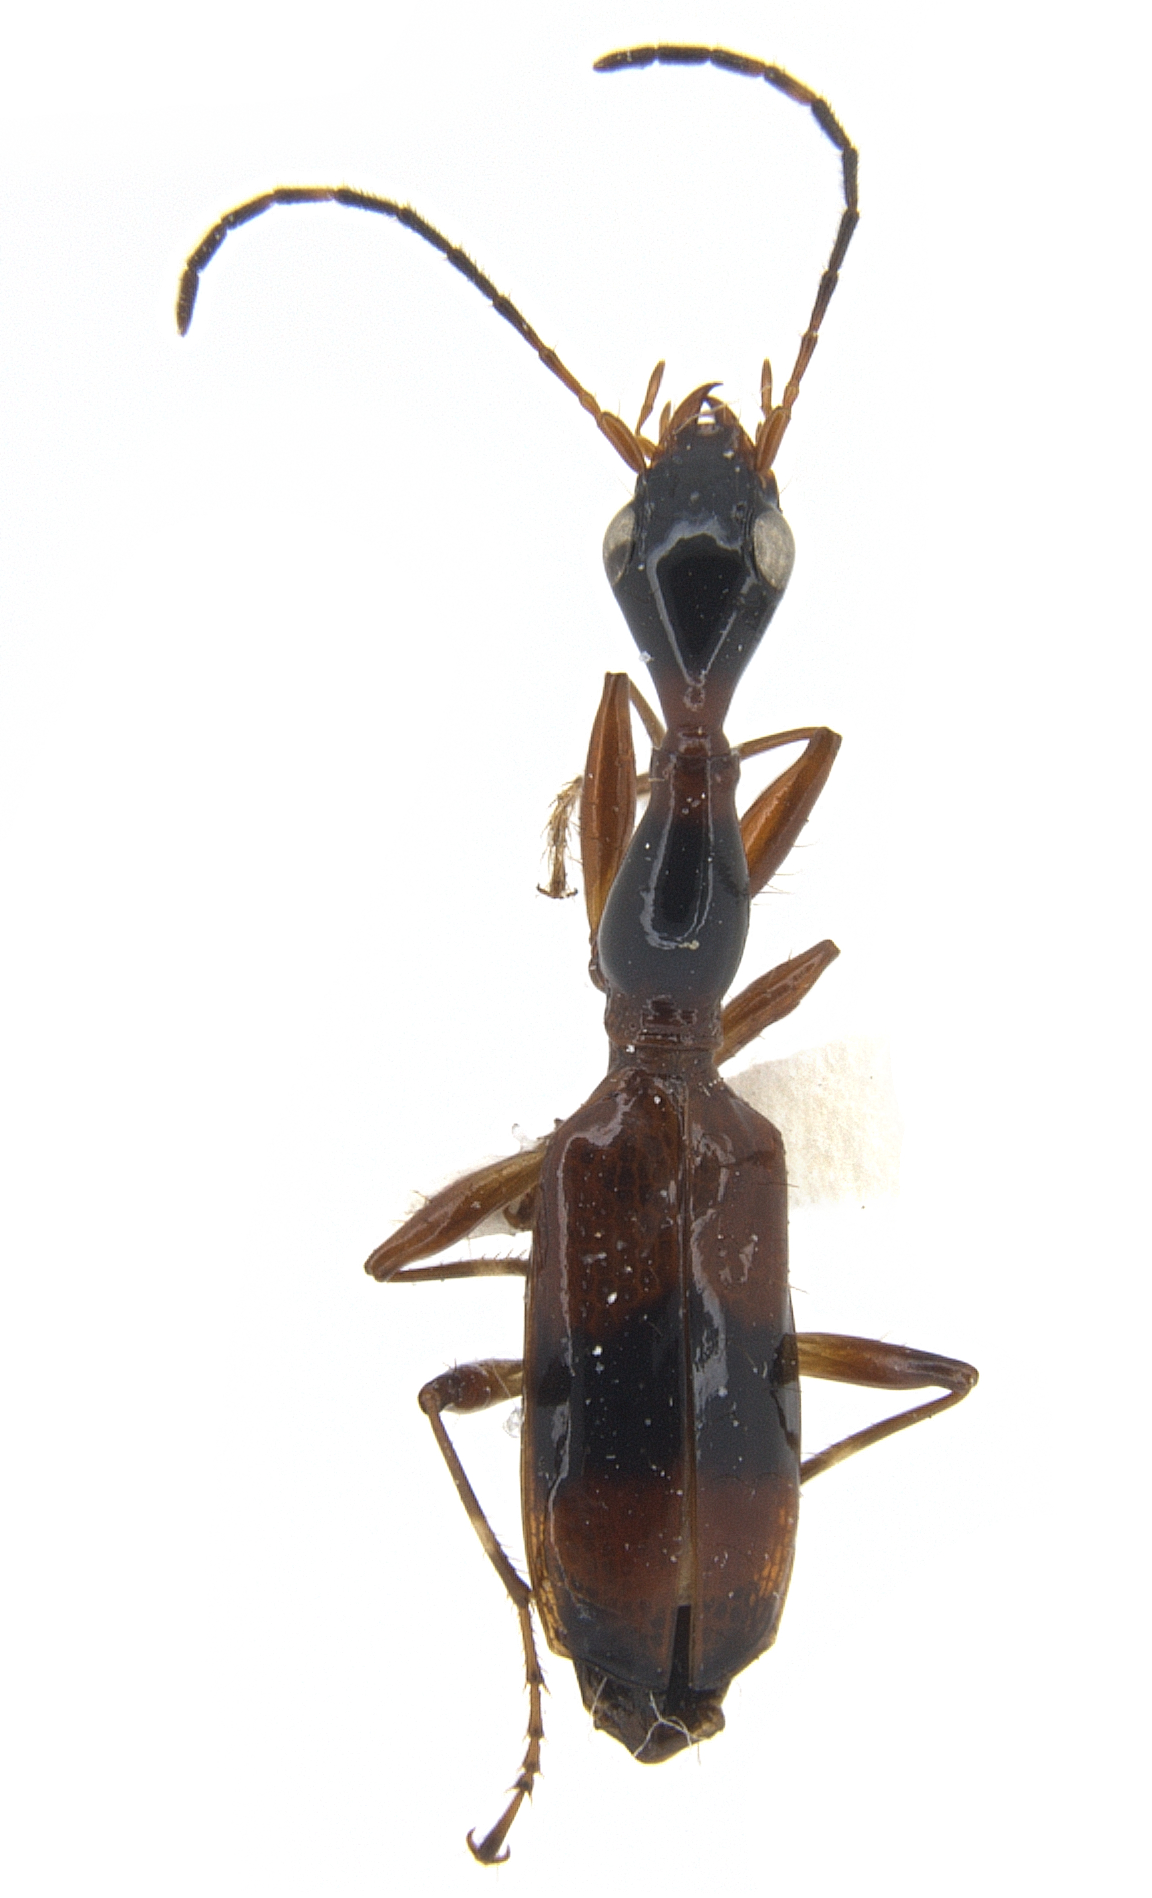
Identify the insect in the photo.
Colliuris ludoviciana
